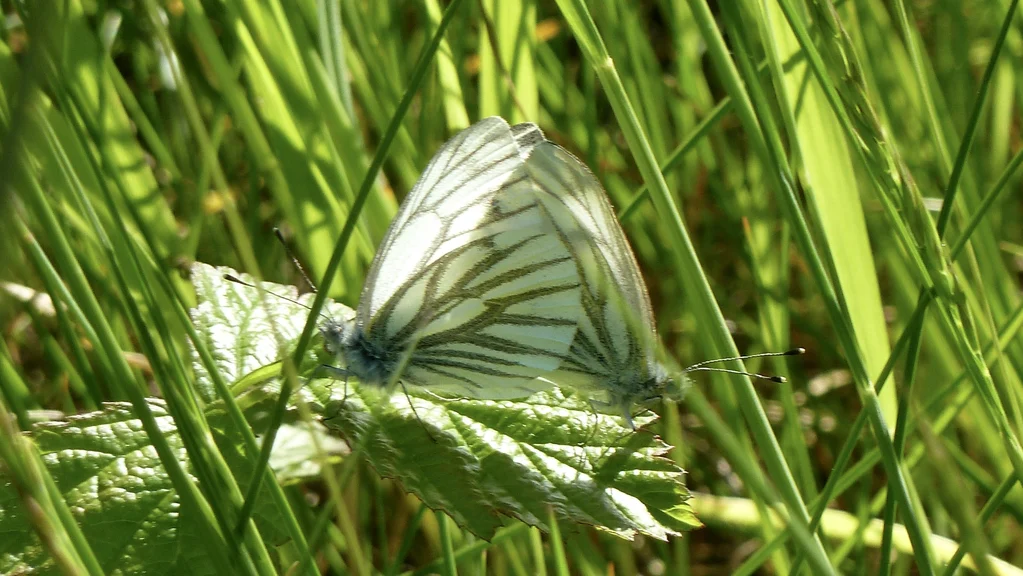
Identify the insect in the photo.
Pieris napi
